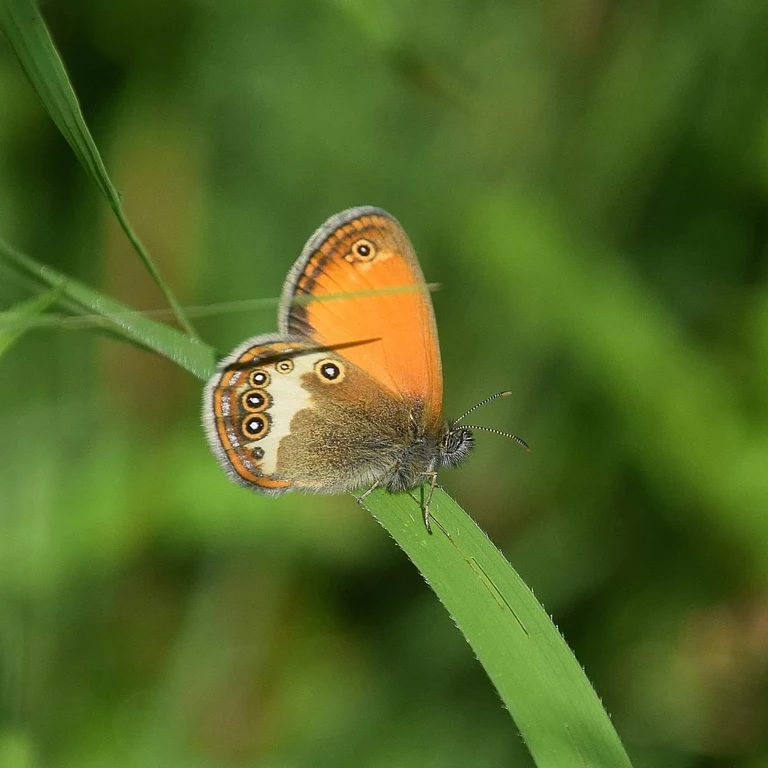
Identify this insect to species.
Coenonympha arcania
